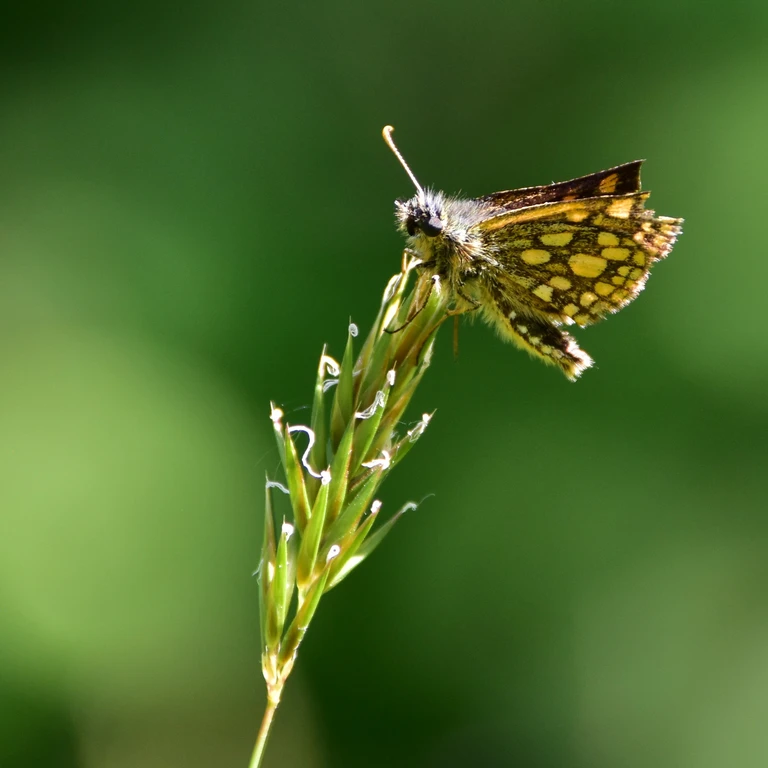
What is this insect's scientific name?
Carterocephalus palaemon
